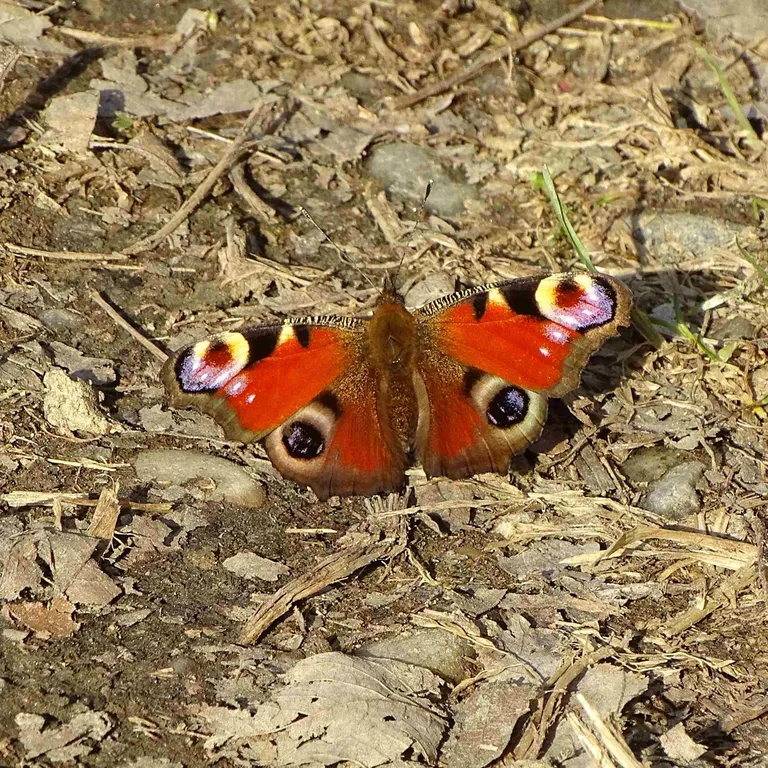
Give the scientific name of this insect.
Aglais io
